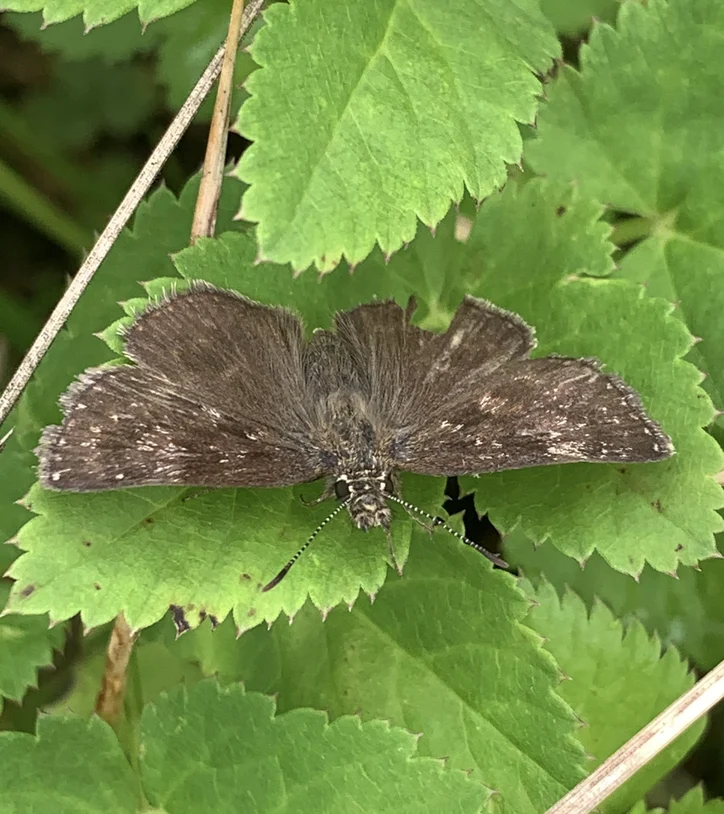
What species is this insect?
Erynnis tages
